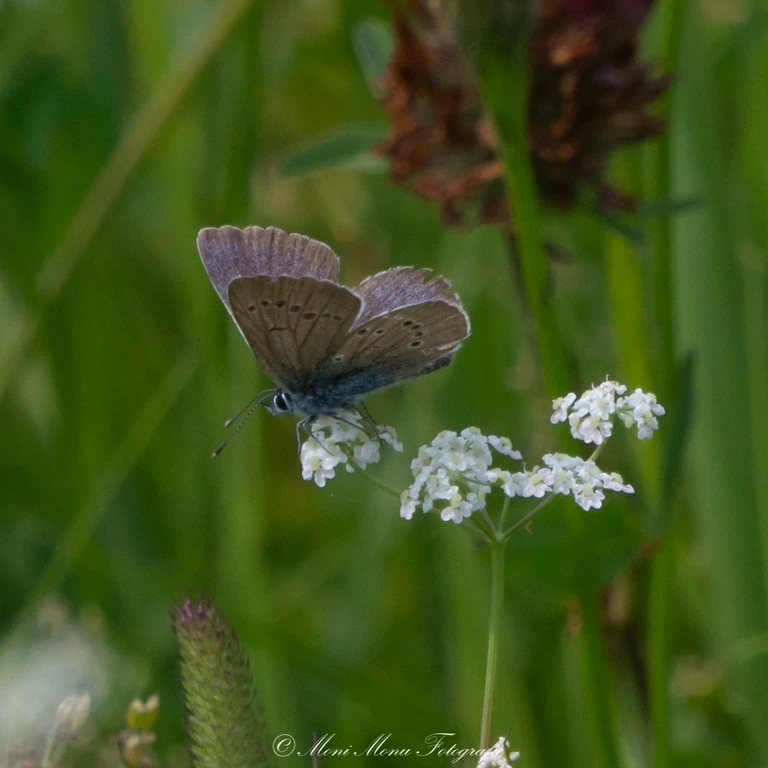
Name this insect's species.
Cyaniris semiargus
